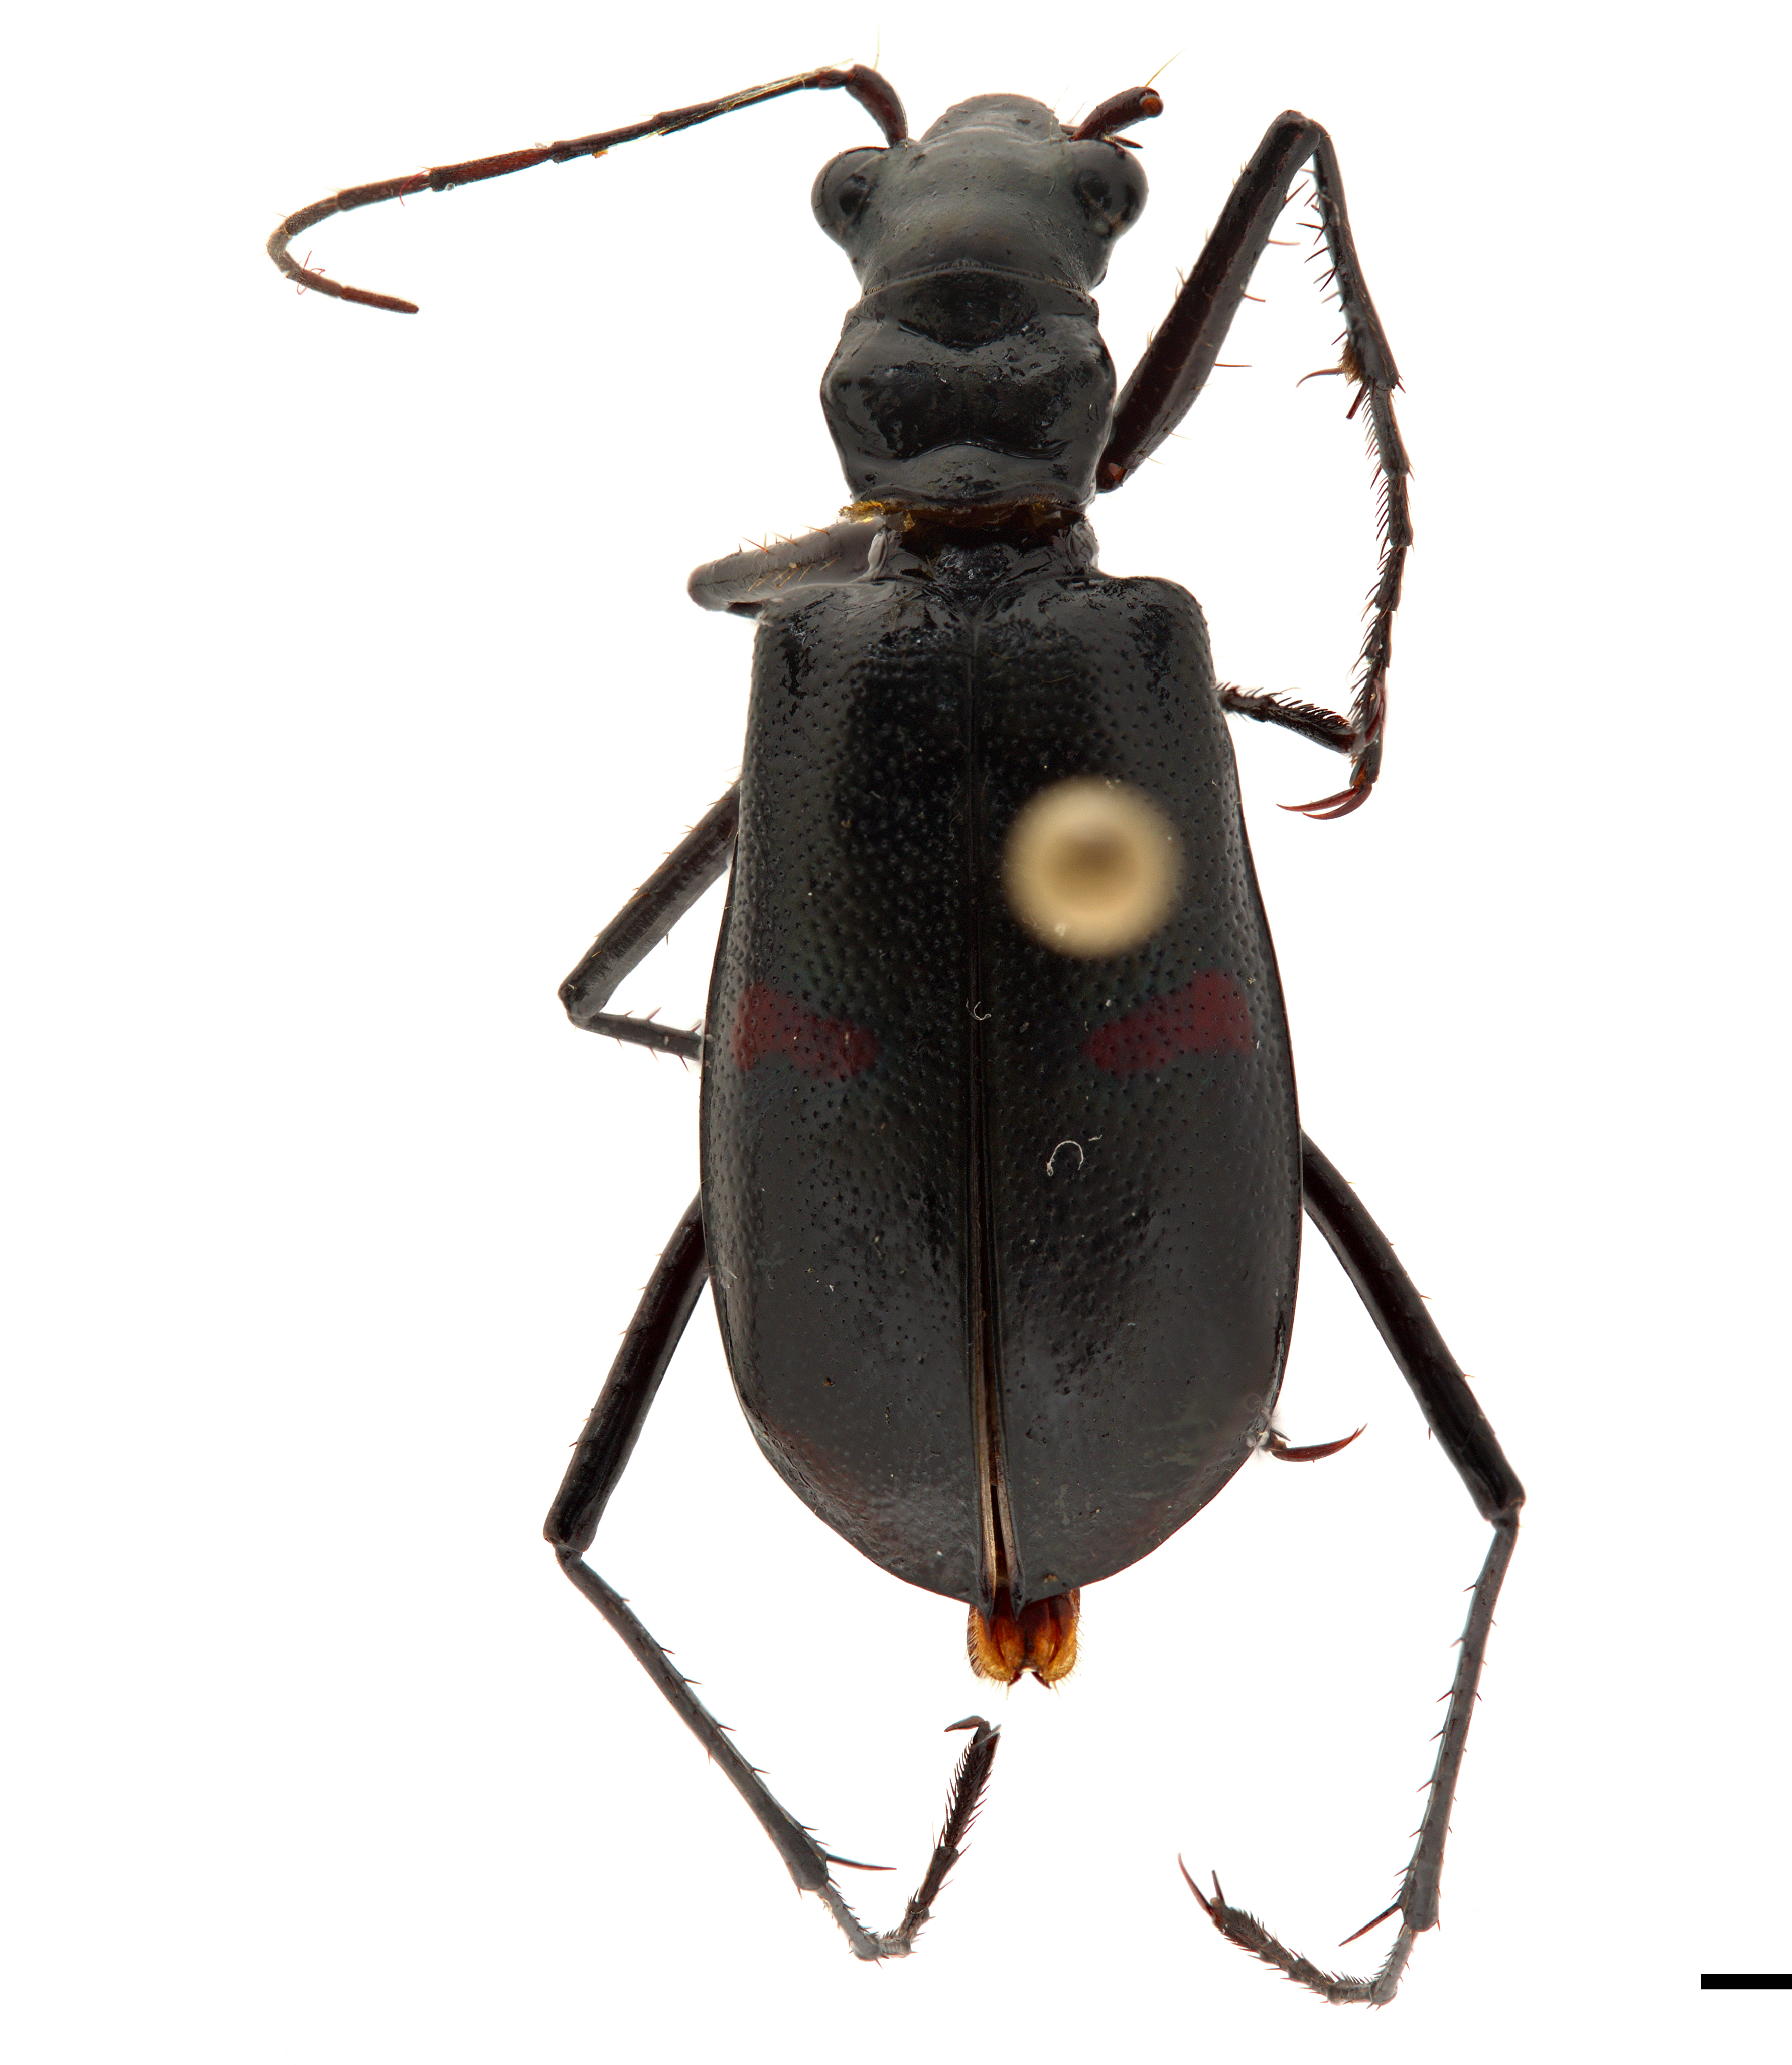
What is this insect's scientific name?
Cheiloxya binotata
